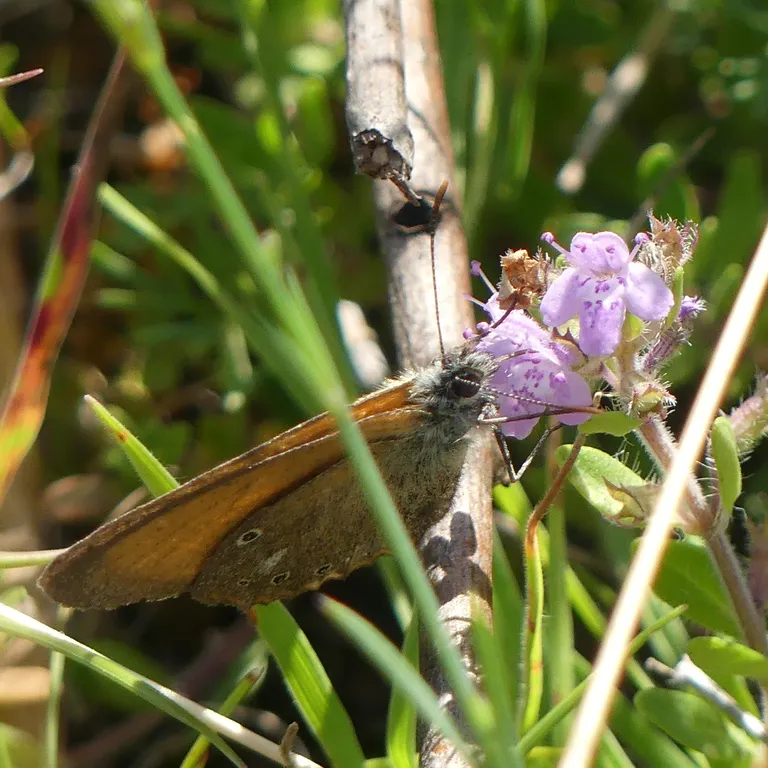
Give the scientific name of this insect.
Coenonympha glycerion (also Coenonympha iphis)
